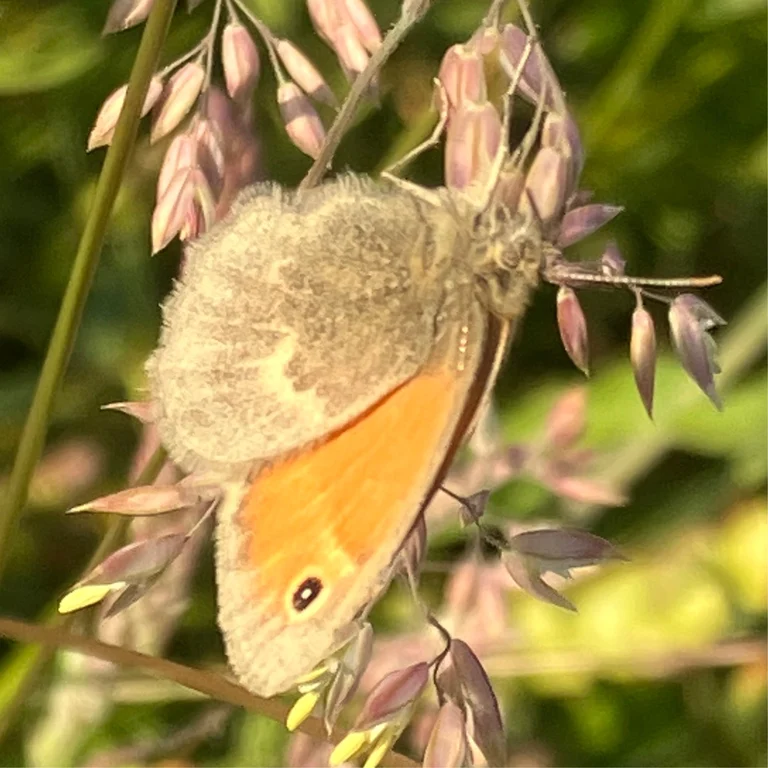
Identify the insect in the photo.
Coenonympha pamphilus
